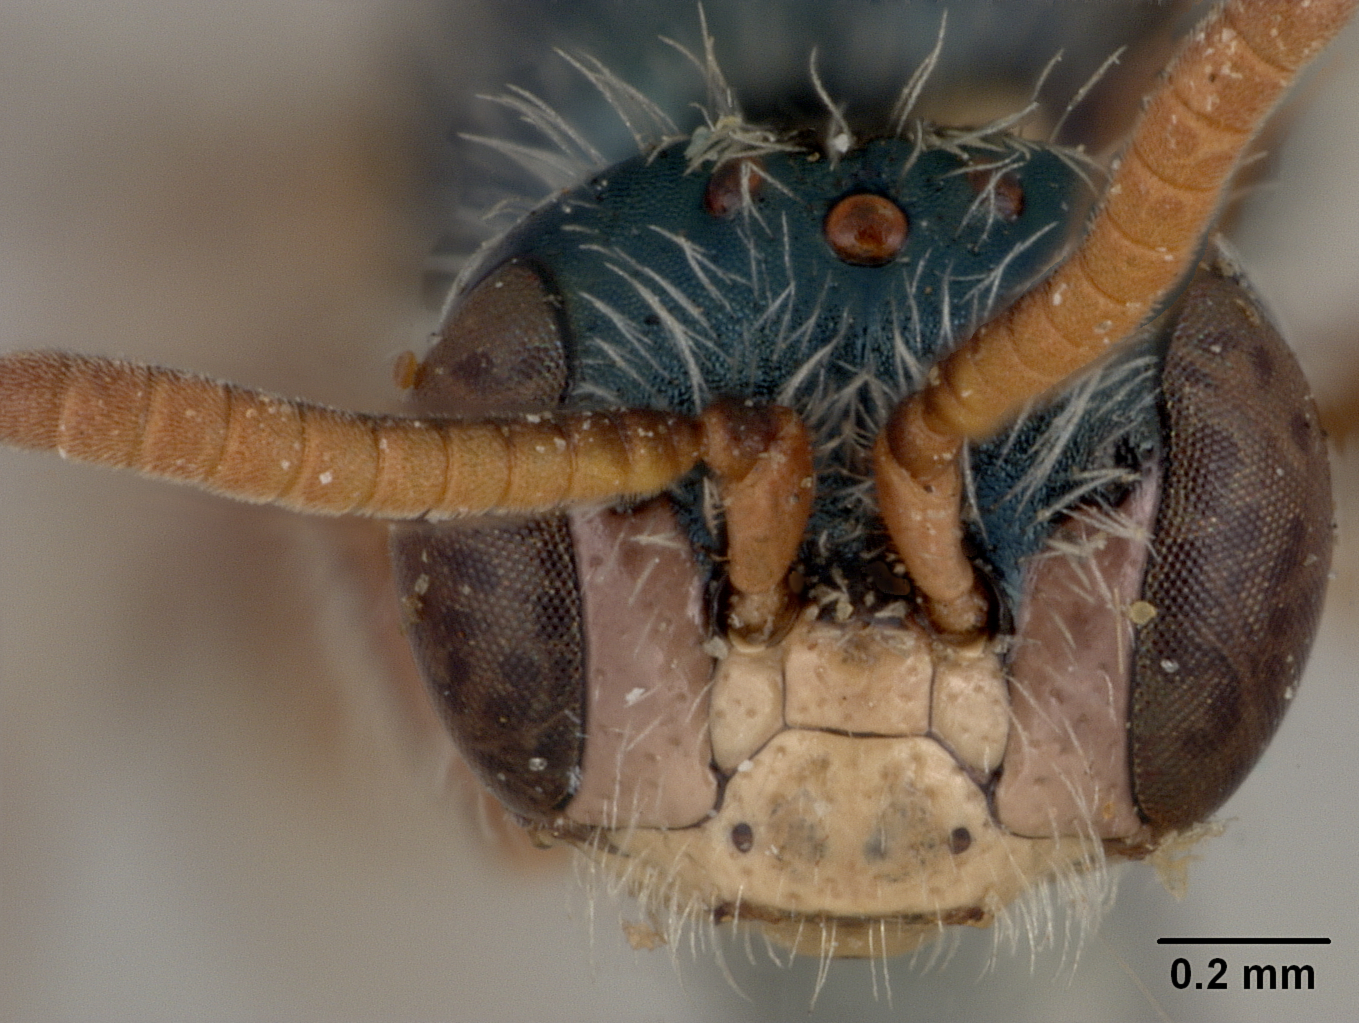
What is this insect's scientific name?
Perdita davidsoni
